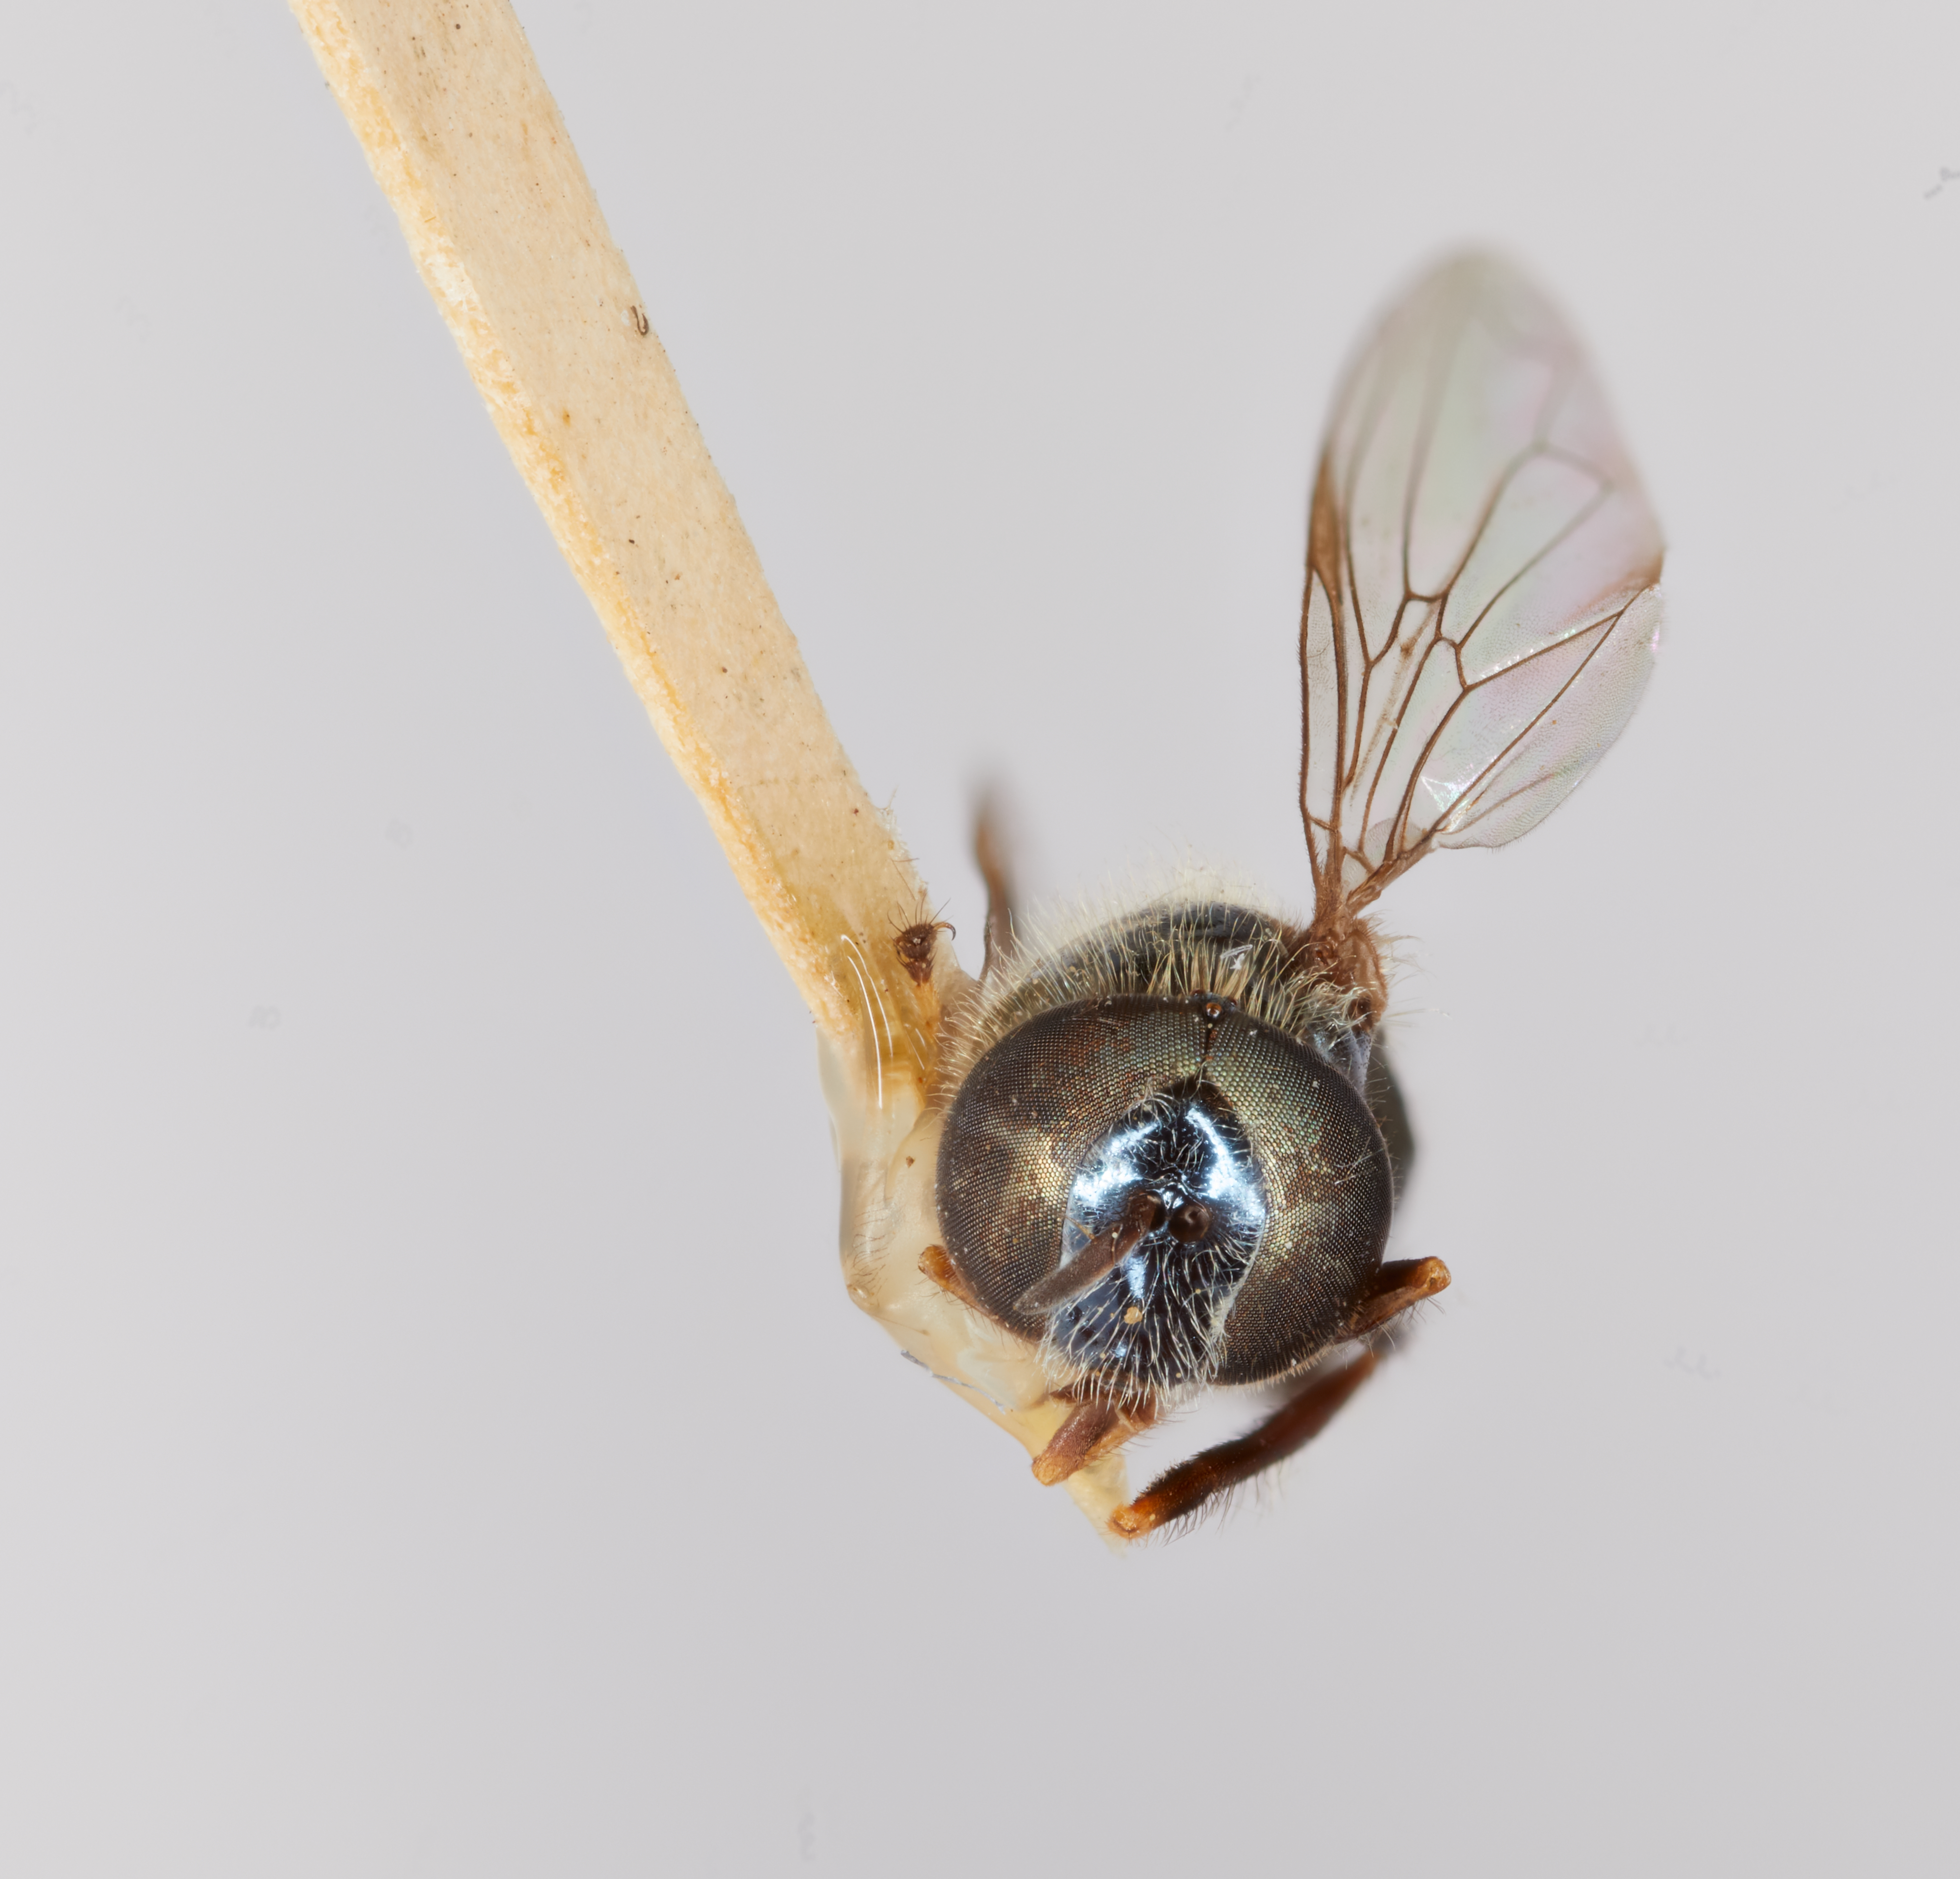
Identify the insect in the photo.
Trichopsomyia antillensis
